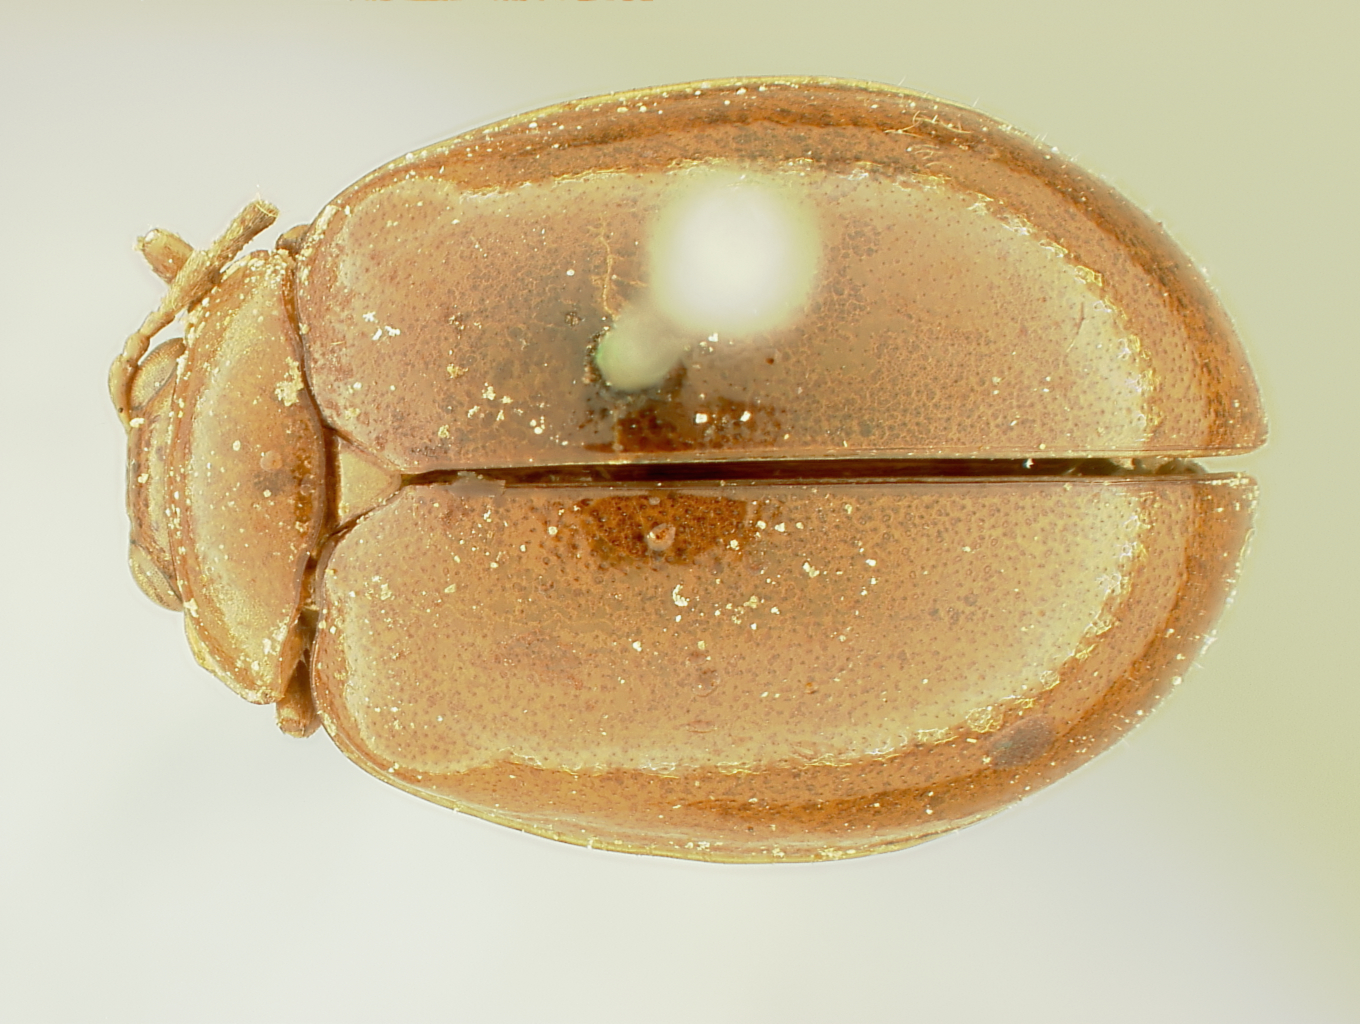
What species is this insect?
Pseudocrypta nigripennis
